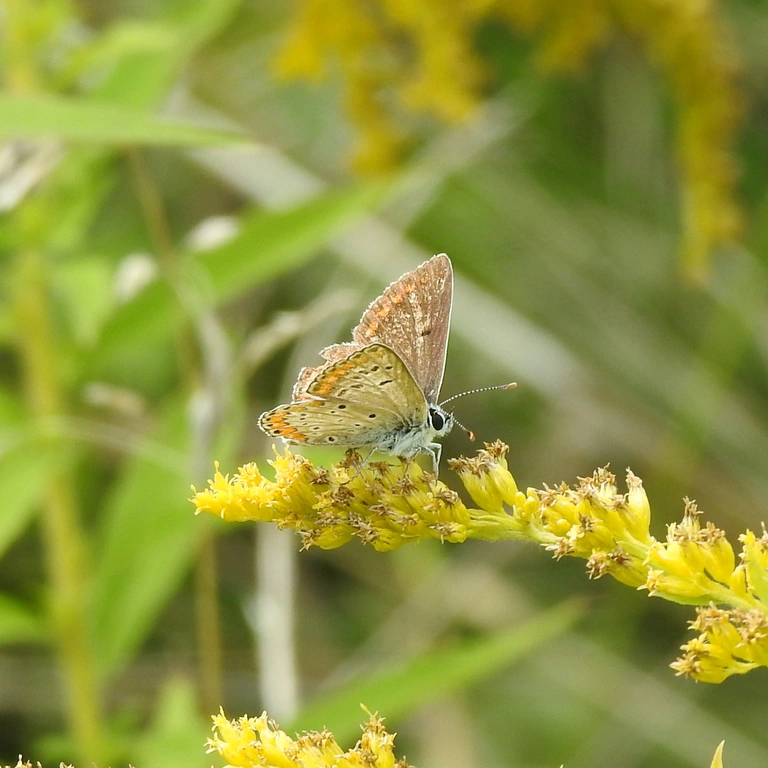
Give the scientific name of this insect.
Aricia agestis/artaxerxes
